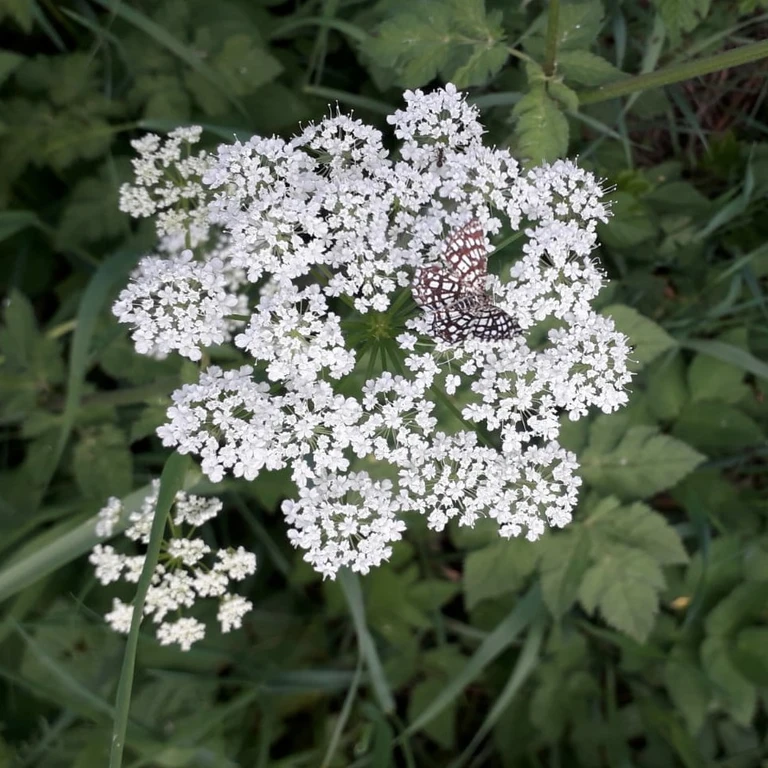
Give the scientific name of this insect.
Chiasmia clathrata
